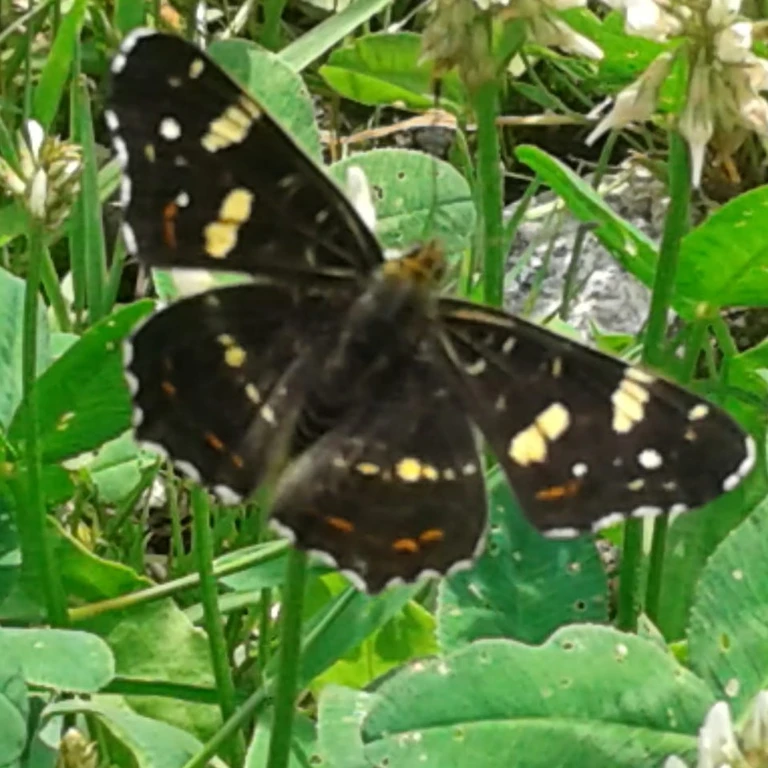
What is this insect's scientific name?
Araschnia levana
